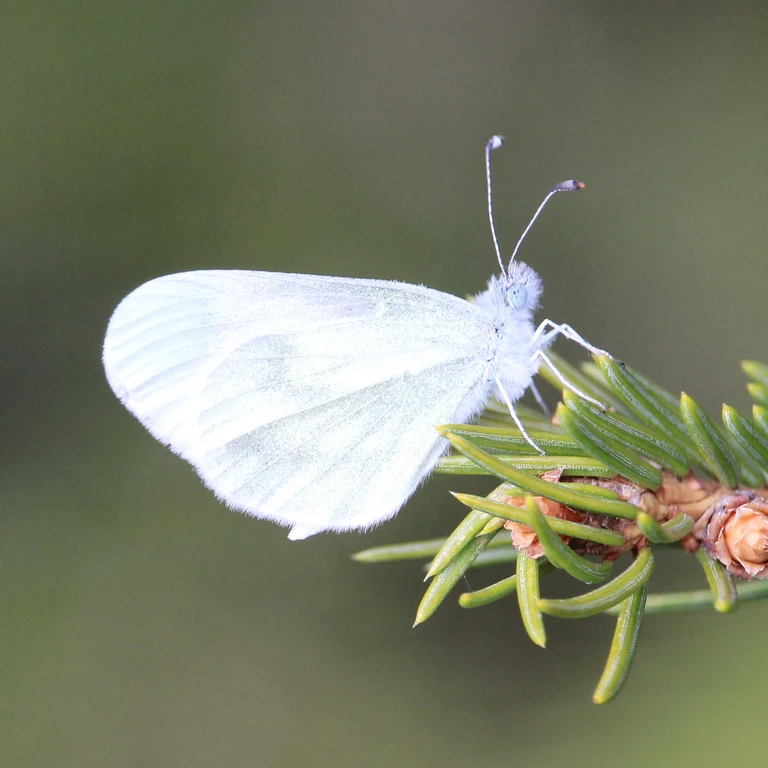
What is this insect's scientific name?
Leptidea sinapis/juvernica
